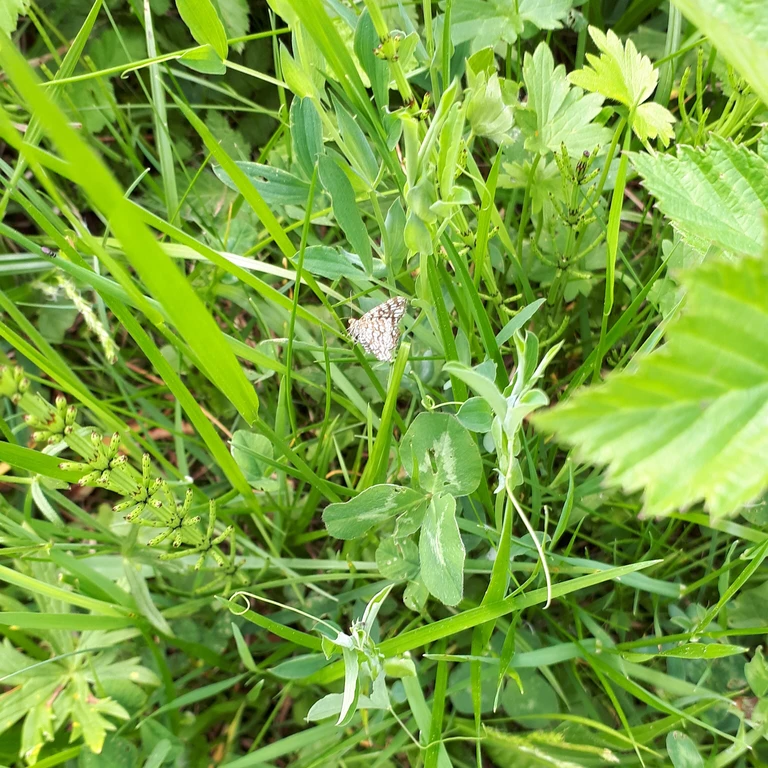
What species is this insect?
Chiasmia clathrata
